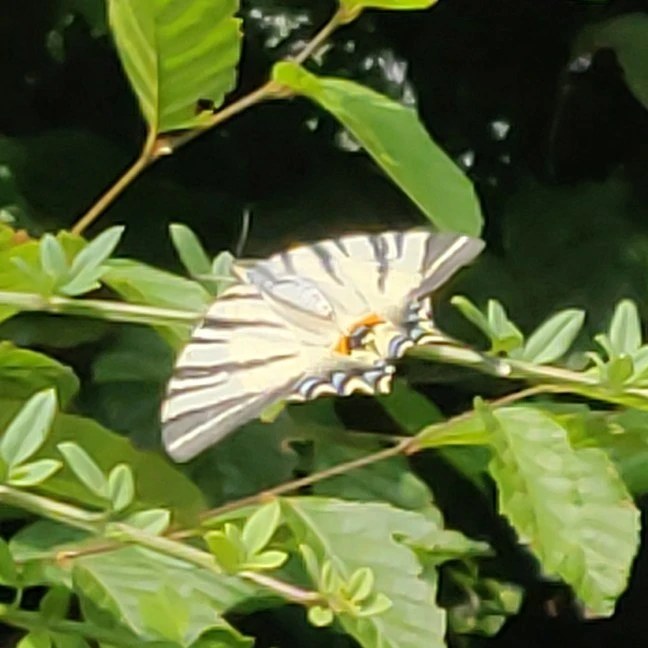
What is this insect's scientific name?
Iphiclides podalirius
